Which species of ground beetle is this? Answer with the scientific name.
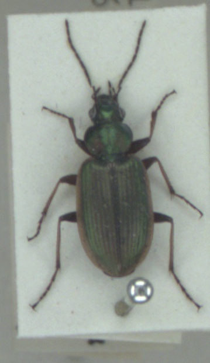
Agonum marginatum
